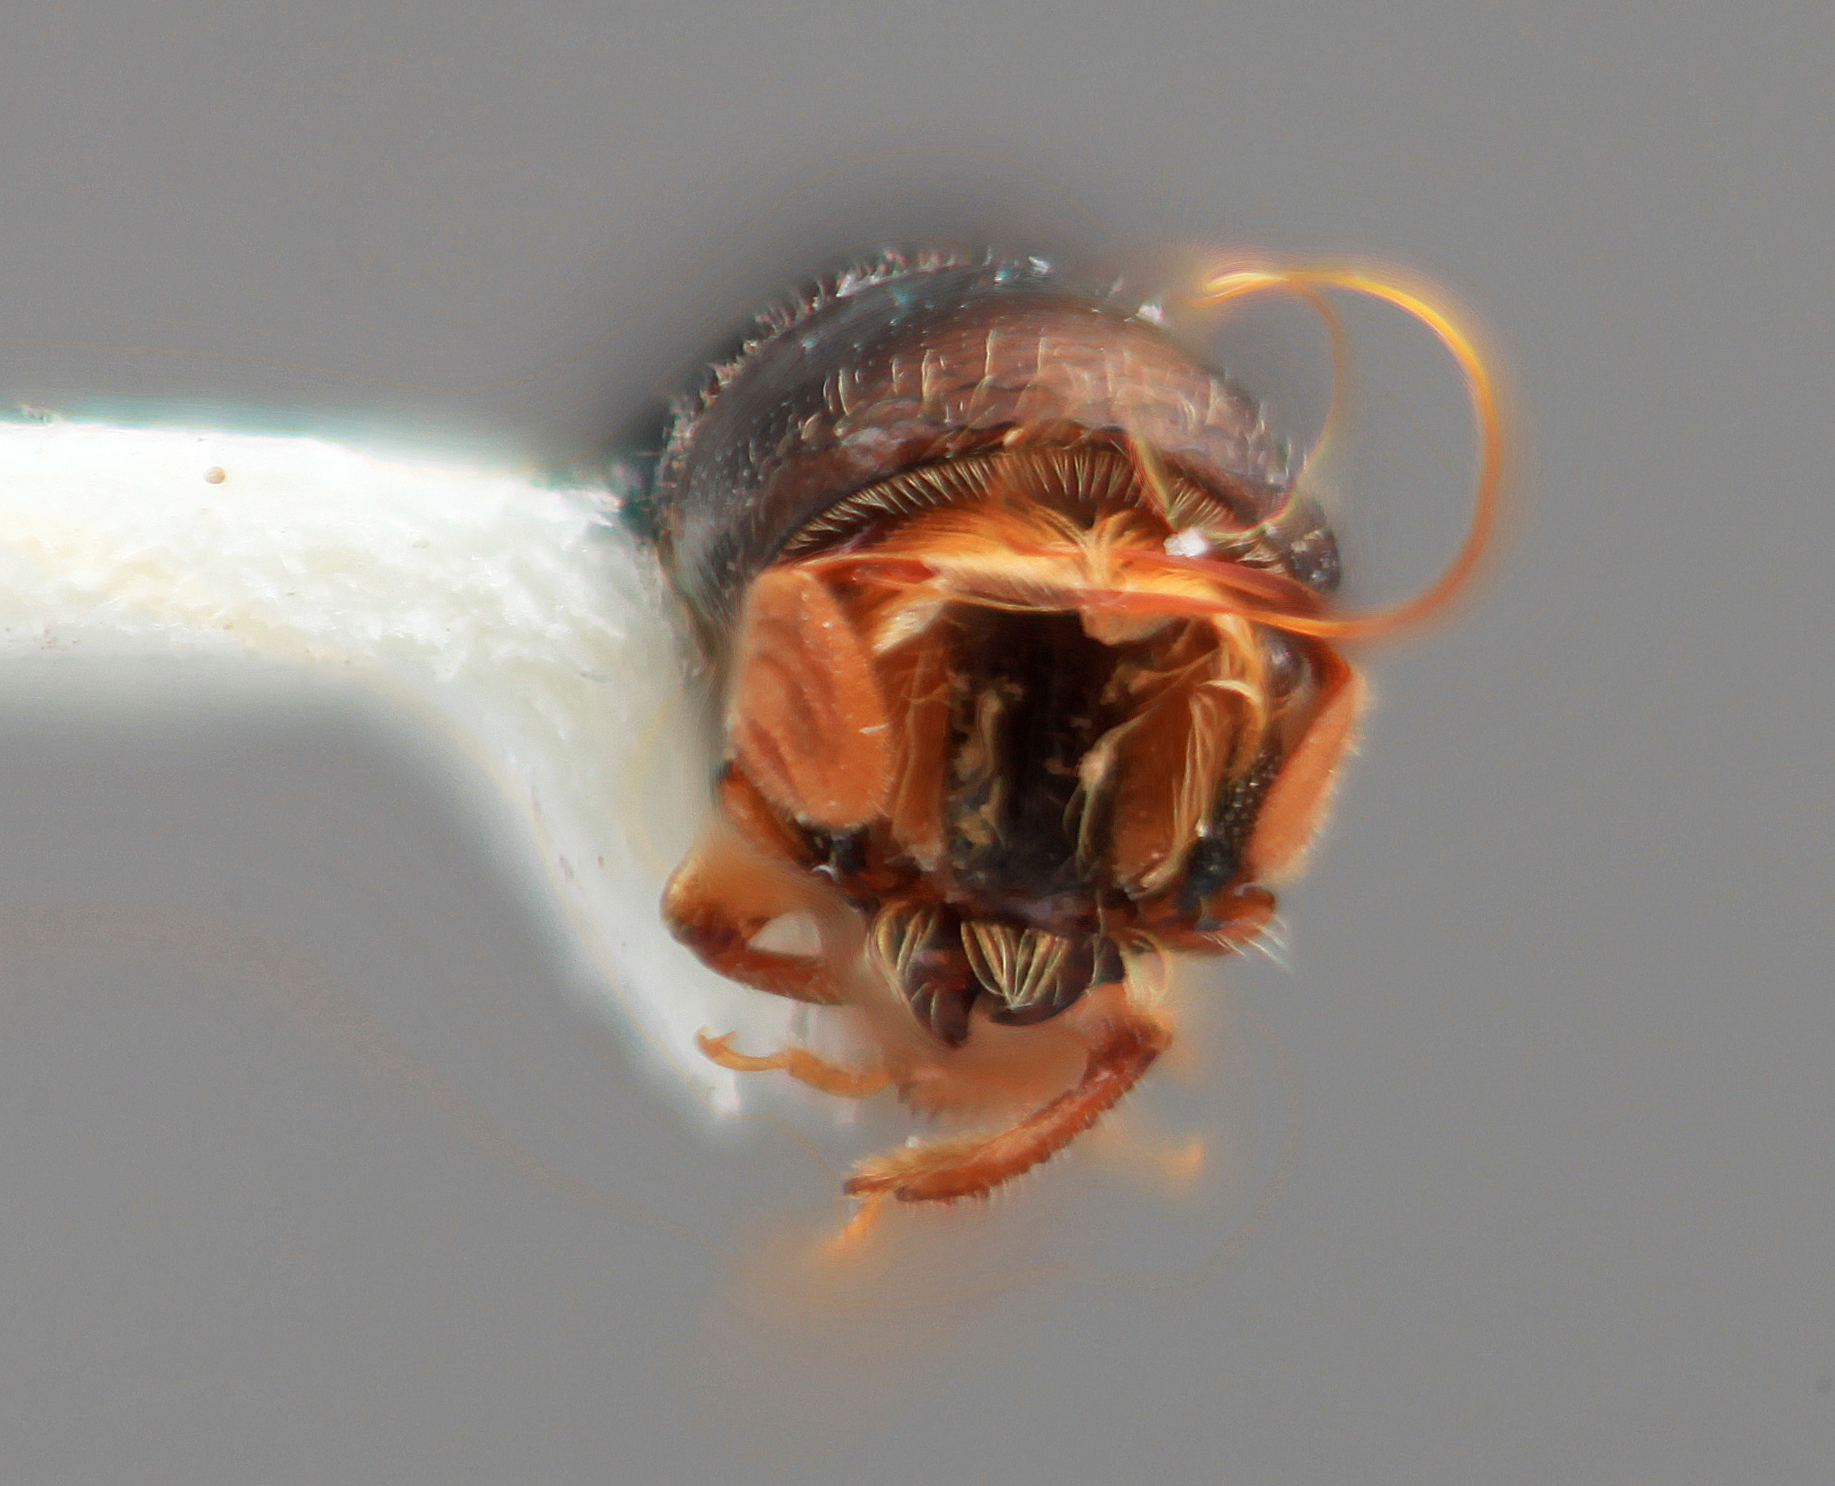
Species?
Corthylus frontalis
